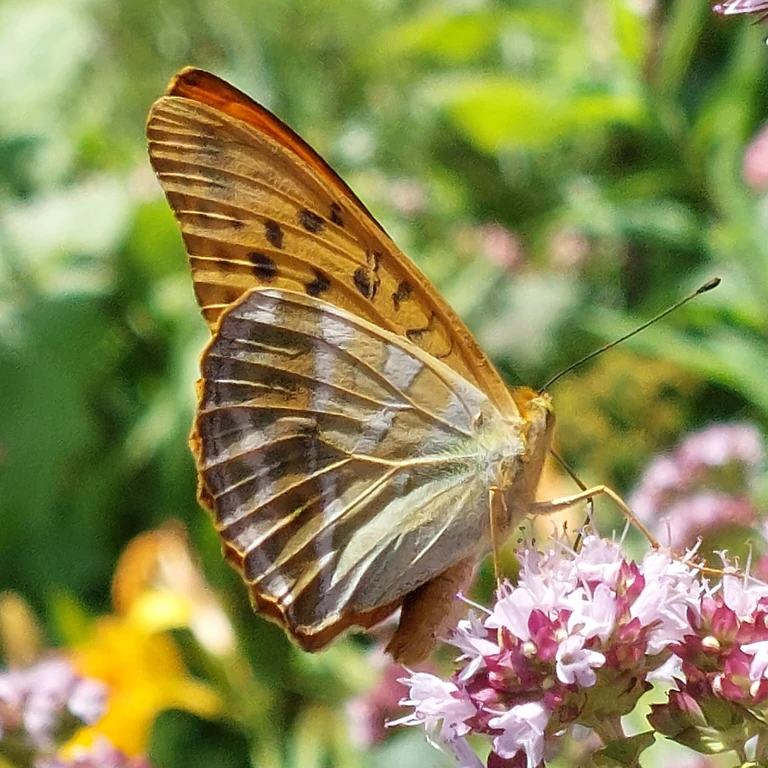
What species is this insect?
Argynnis paphia
